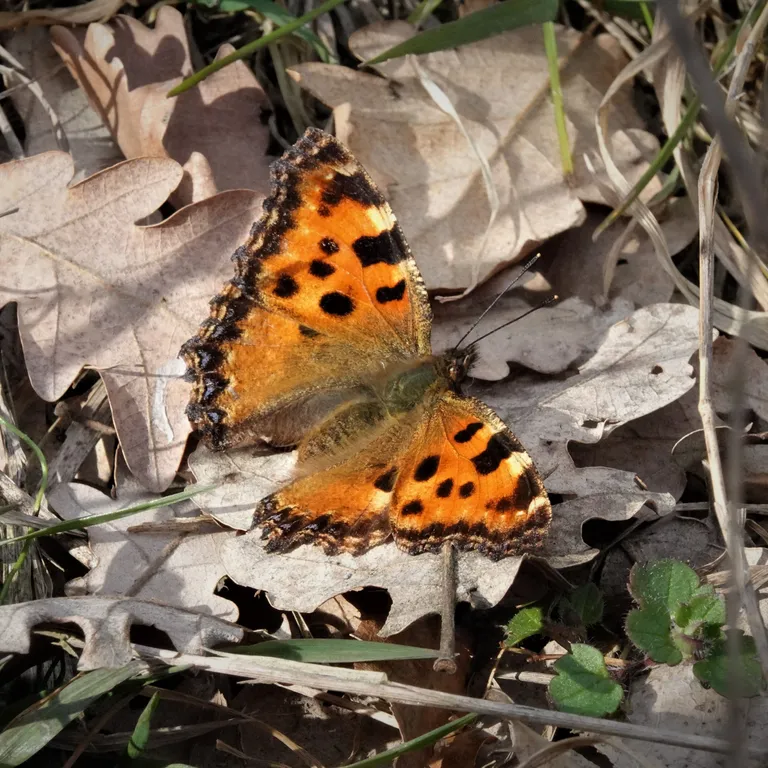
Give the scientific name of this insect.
Nymphalis polychloros
